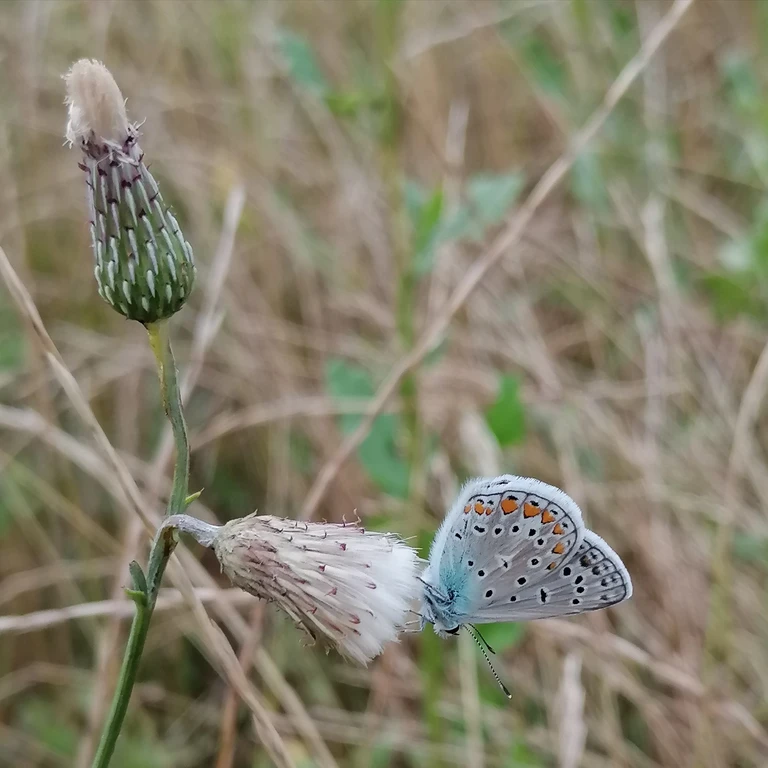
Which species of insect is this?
Polyommatus icarus
